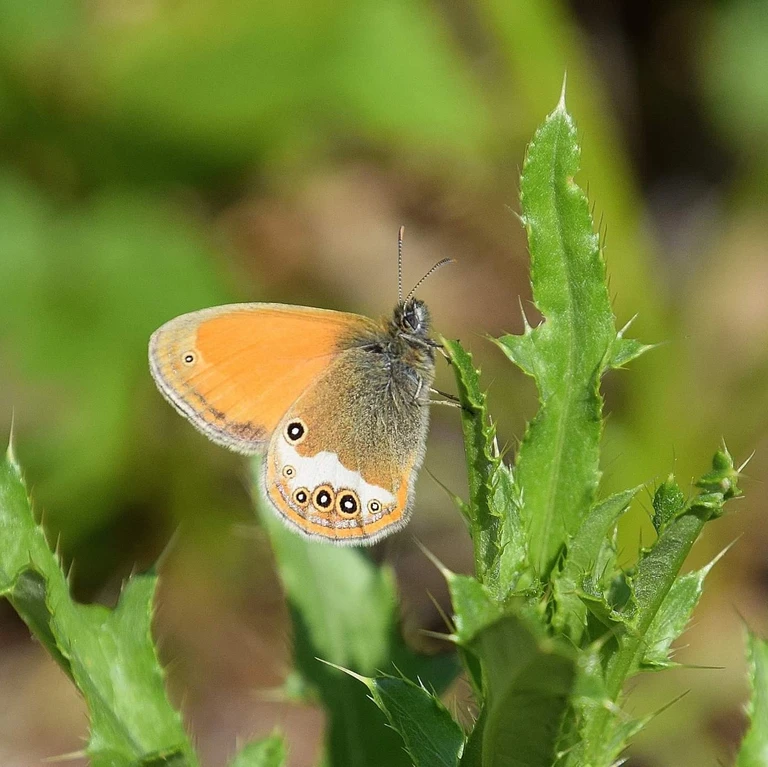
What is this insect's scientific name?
Coenonympha arcania
